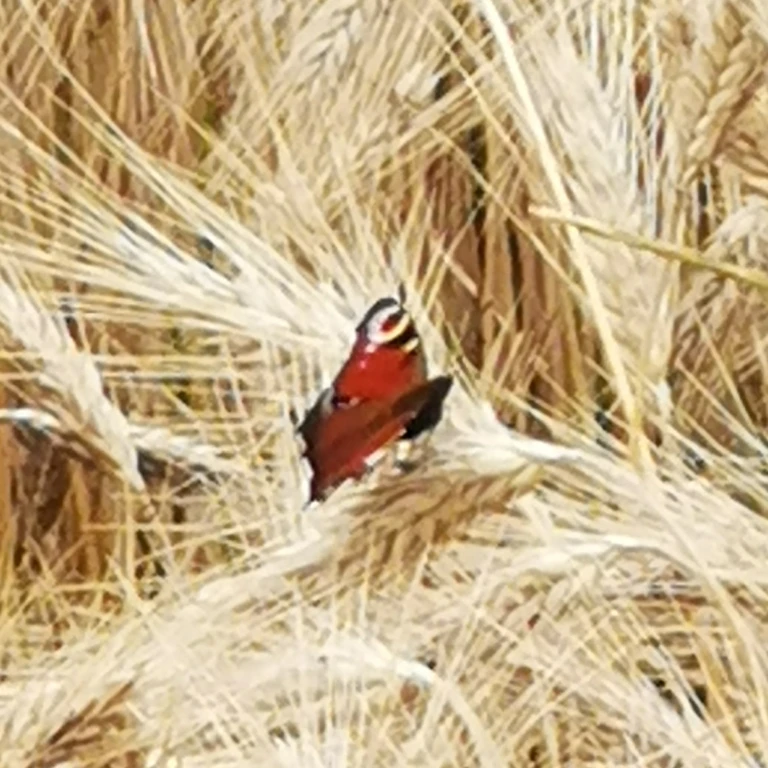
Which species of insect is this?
Aglais io
